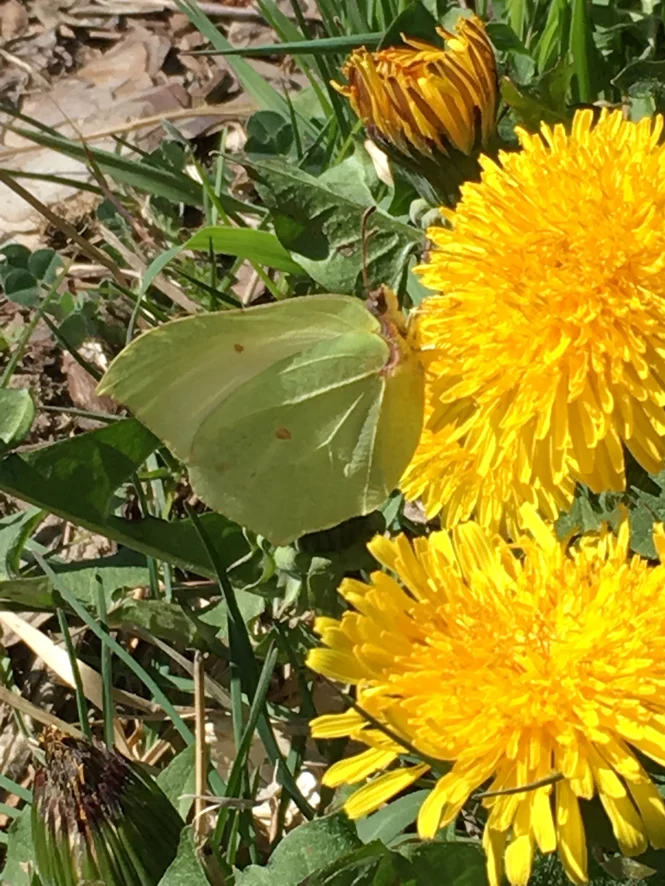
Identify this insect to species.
Gonepteryx rhamni
